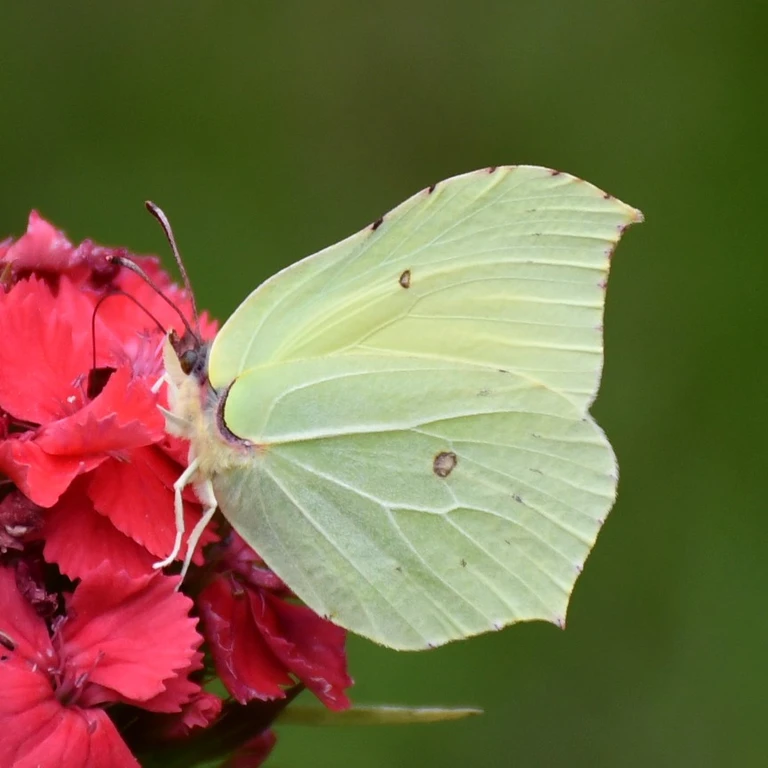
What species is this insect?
Gonepteryx rhamni
